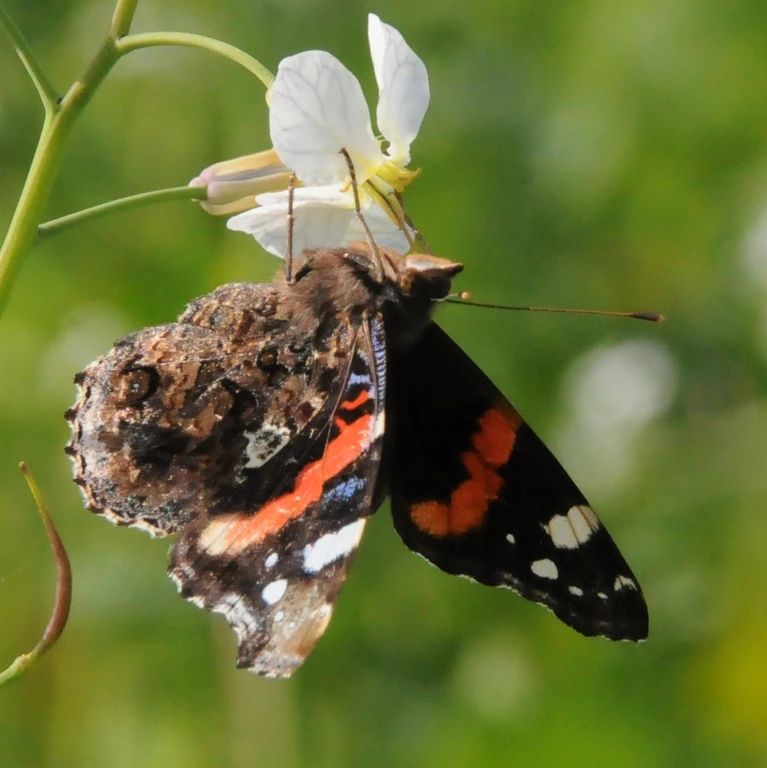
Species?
Vanessa atalanta
